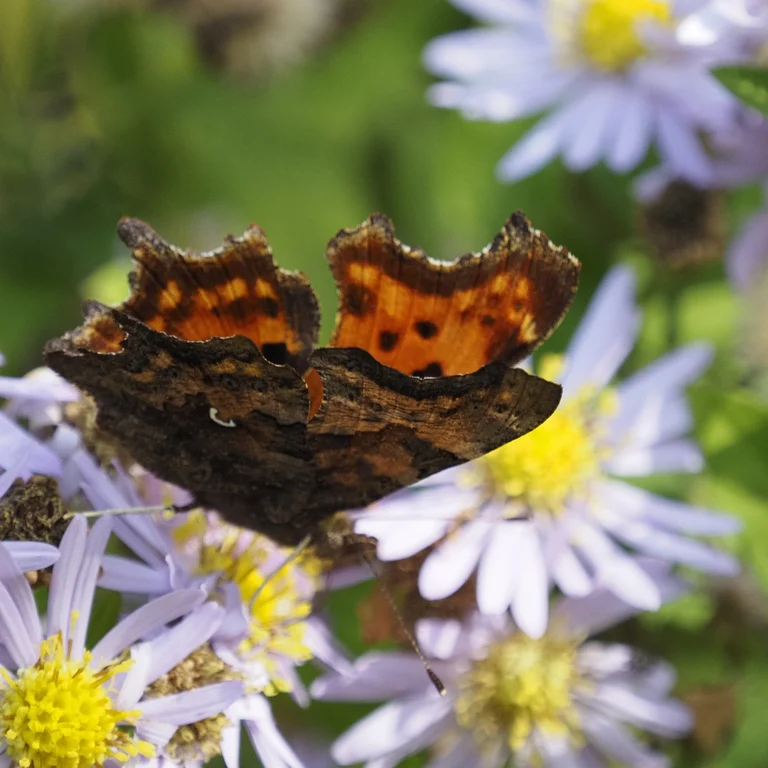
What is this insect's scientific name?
Polygonia c-album
